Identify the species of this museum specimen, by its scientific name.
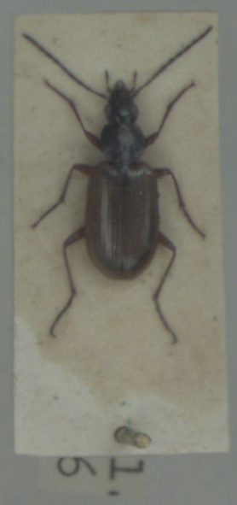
Agonum piceum
